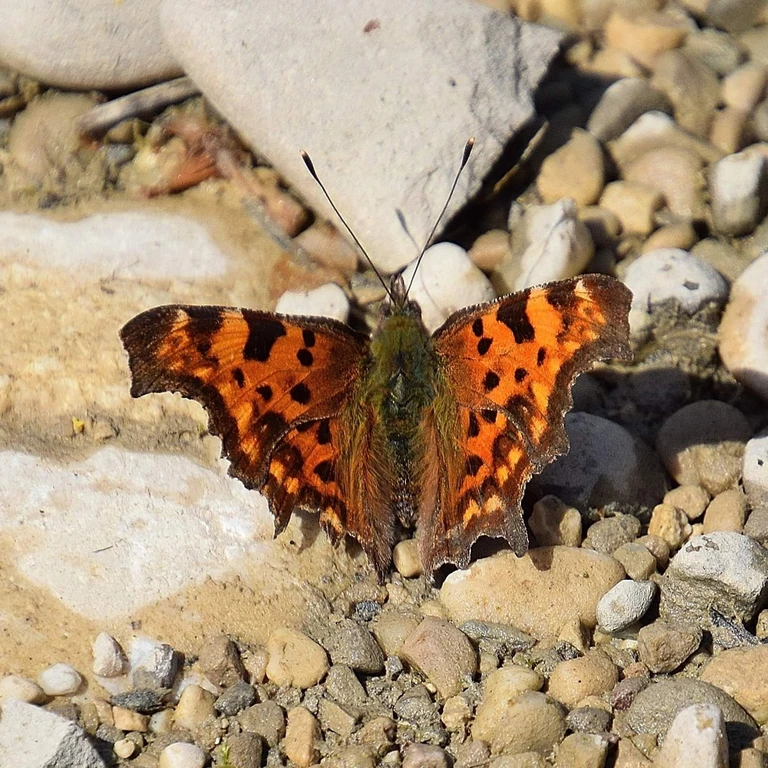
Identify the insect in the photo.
Polygonia c-album
